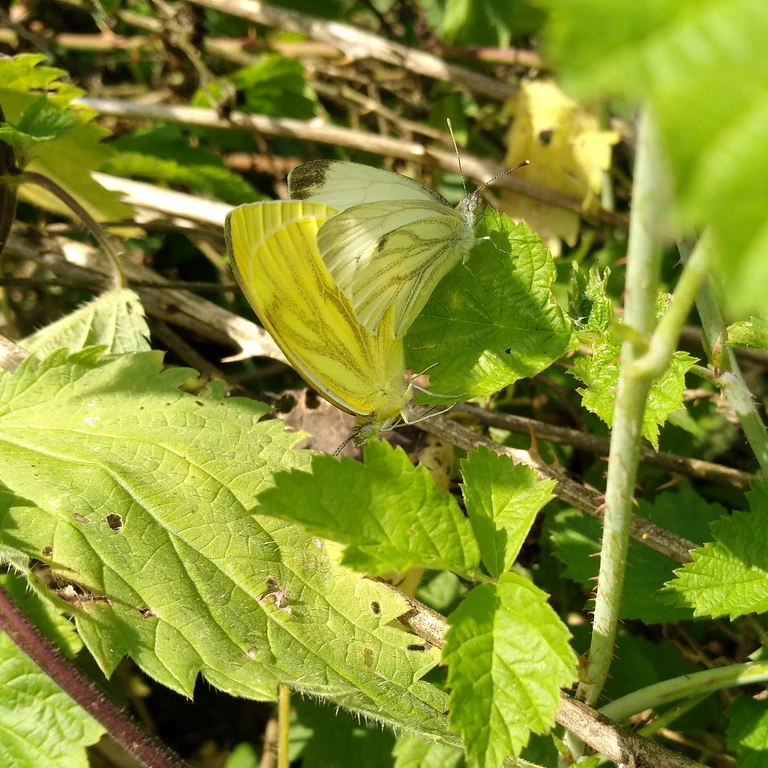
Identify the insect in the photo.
Pieris napi
